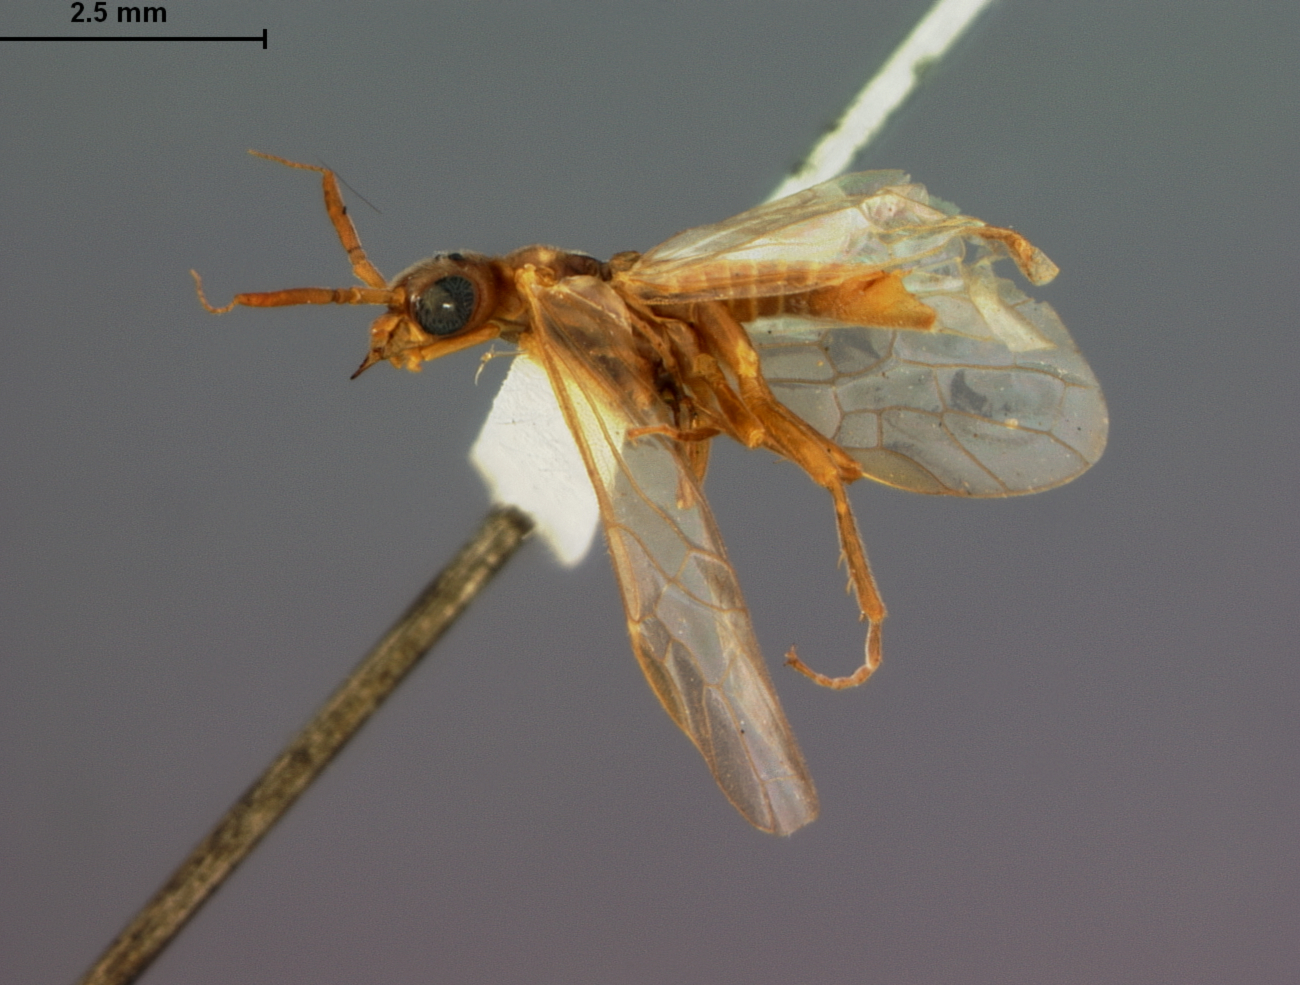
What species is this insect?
Pleroneura lutea
